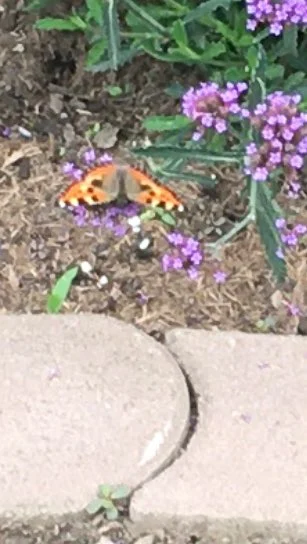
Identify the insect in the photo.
Aglais urticae
